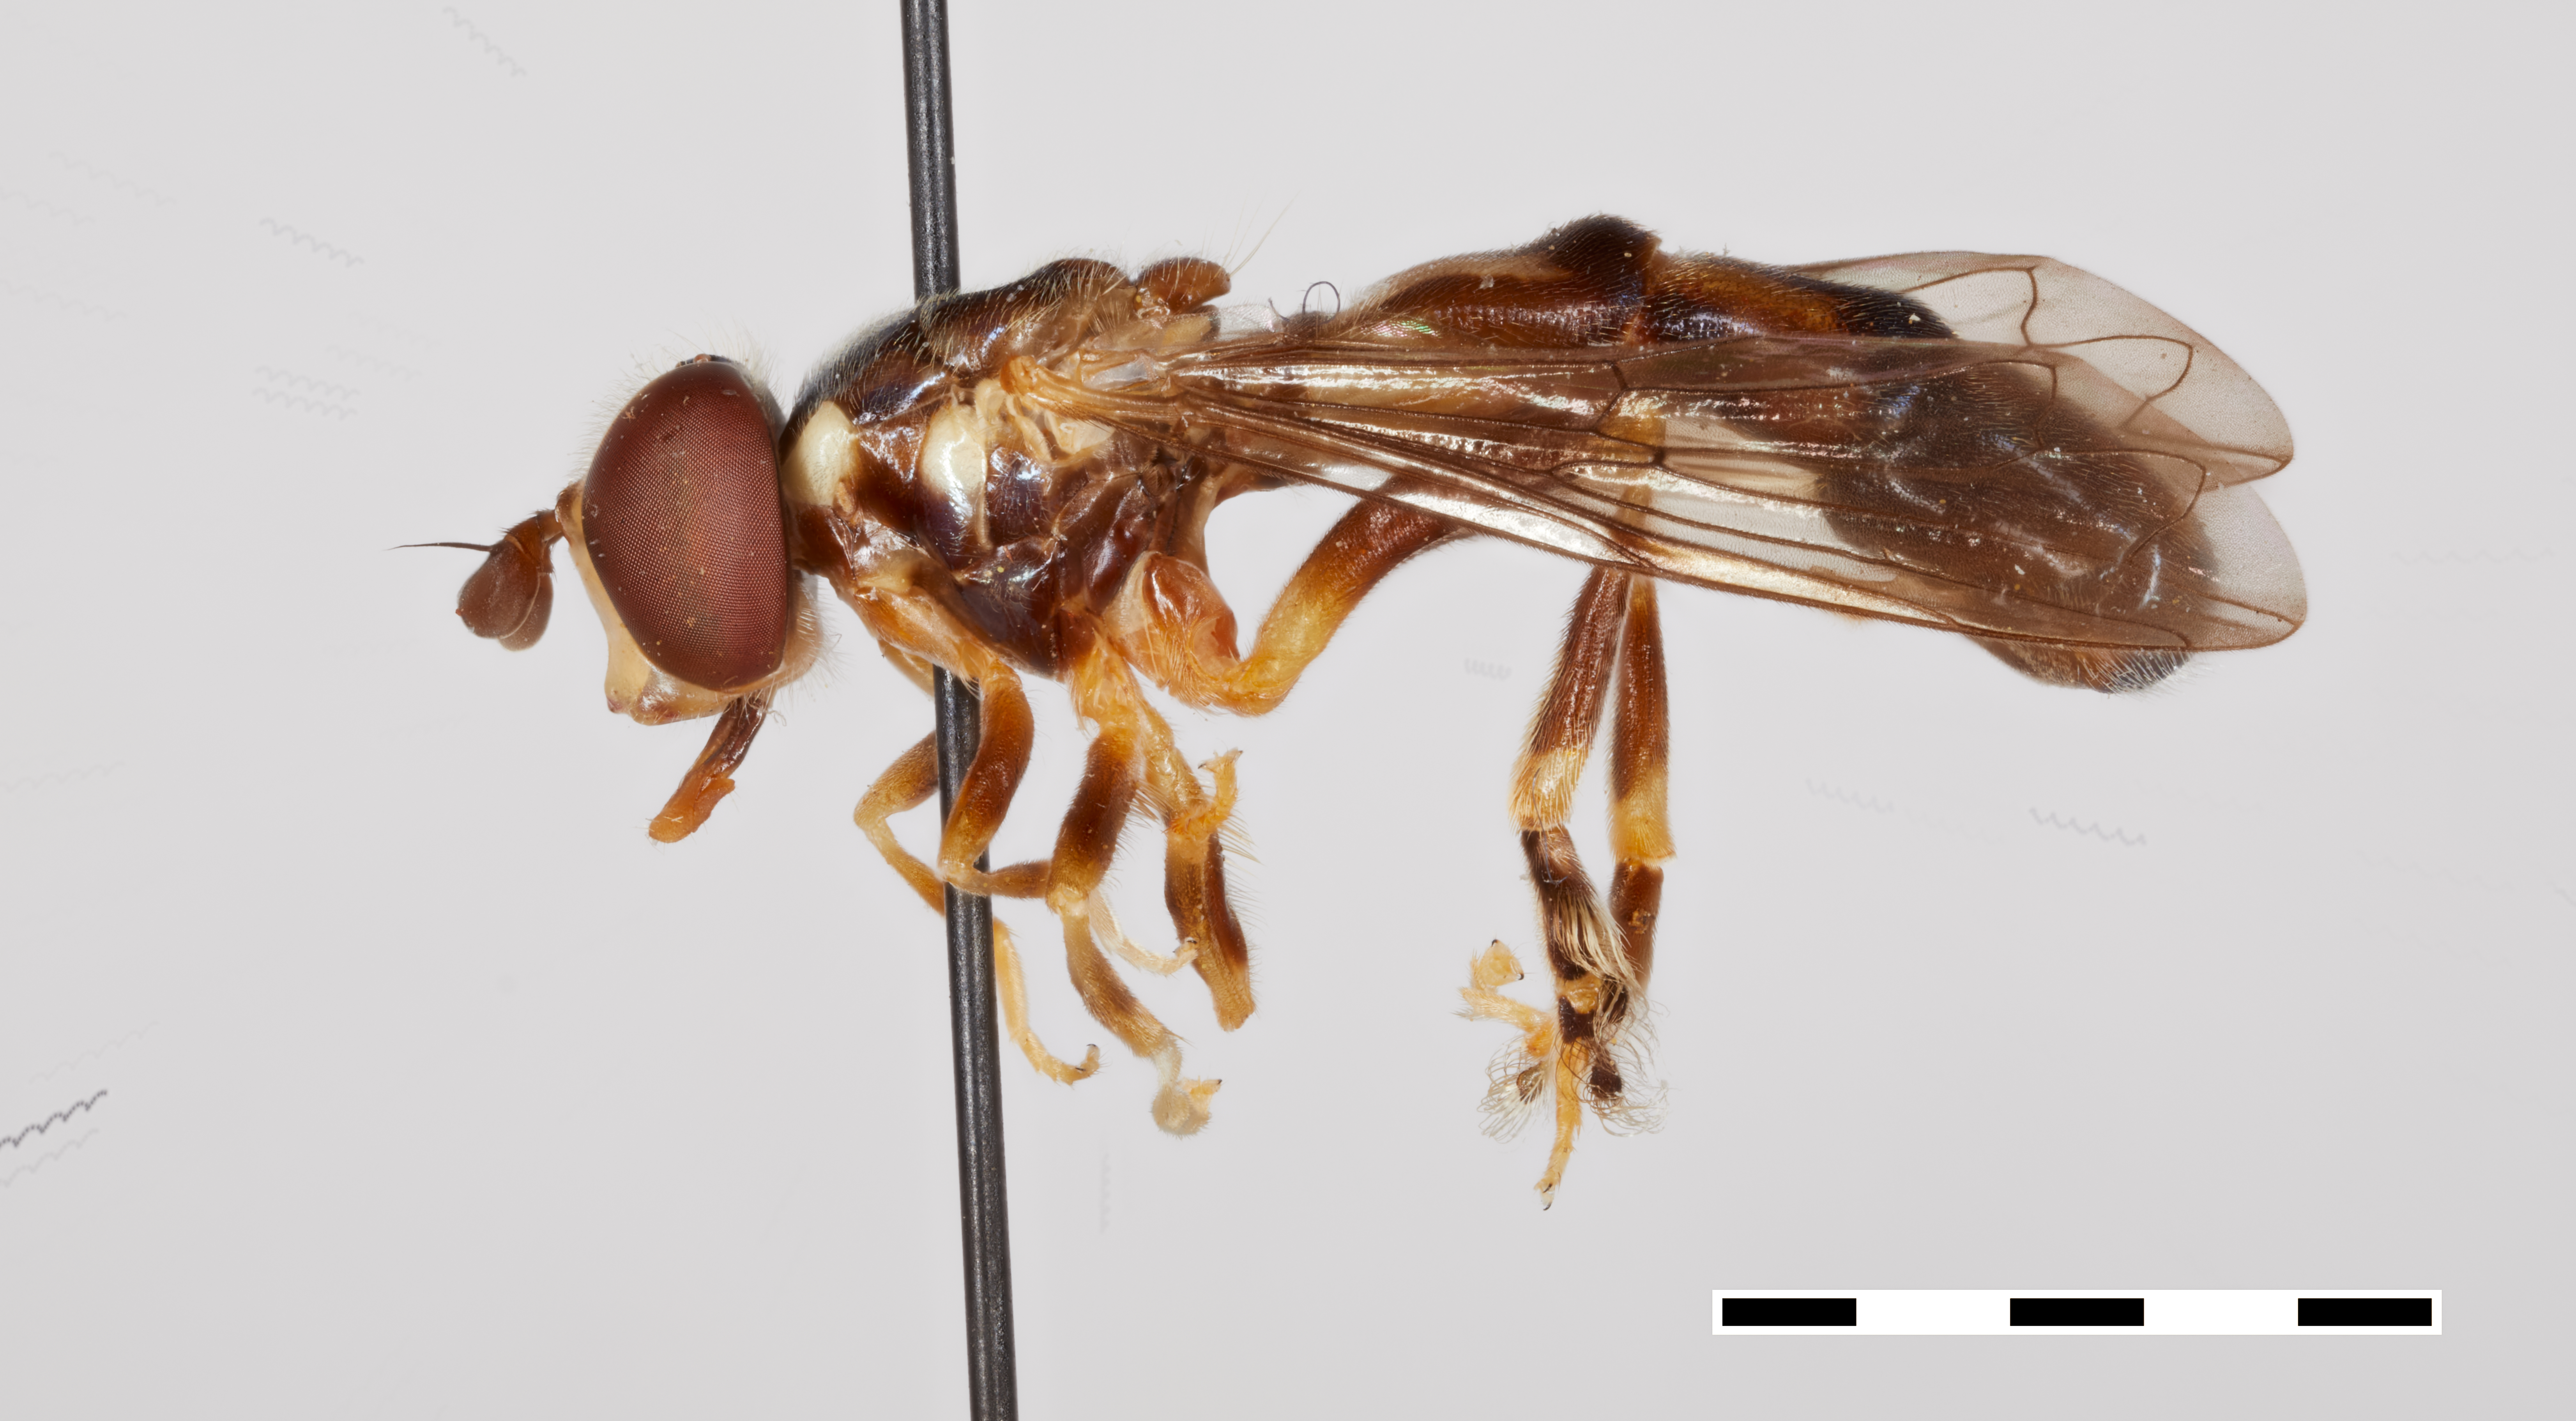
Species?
Austroascia segersi
